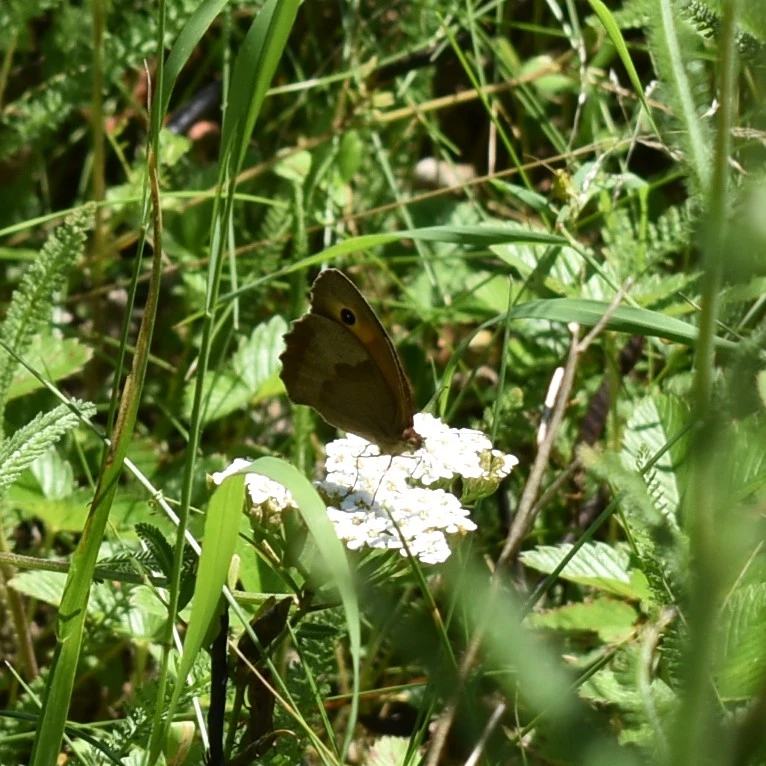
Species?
Maniola jurtina
